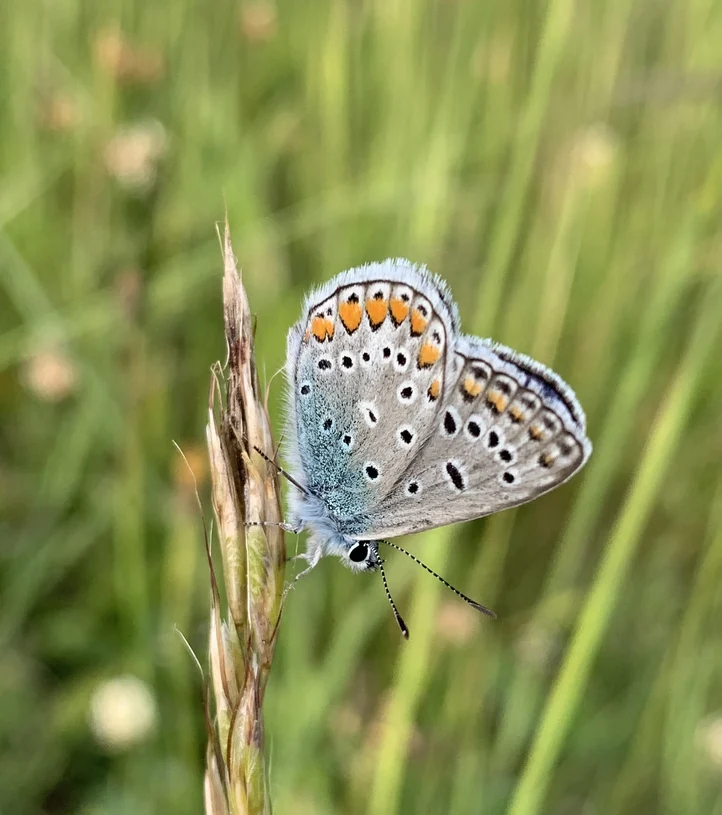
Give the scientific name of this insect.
Polyommatus icarus
